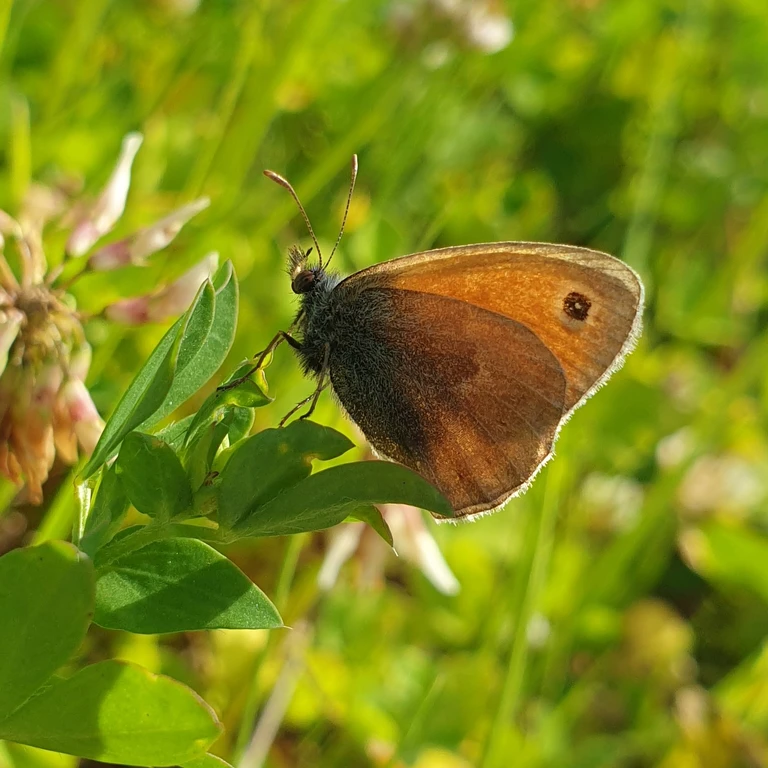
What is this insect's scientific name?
Coenonympha pamphilus
